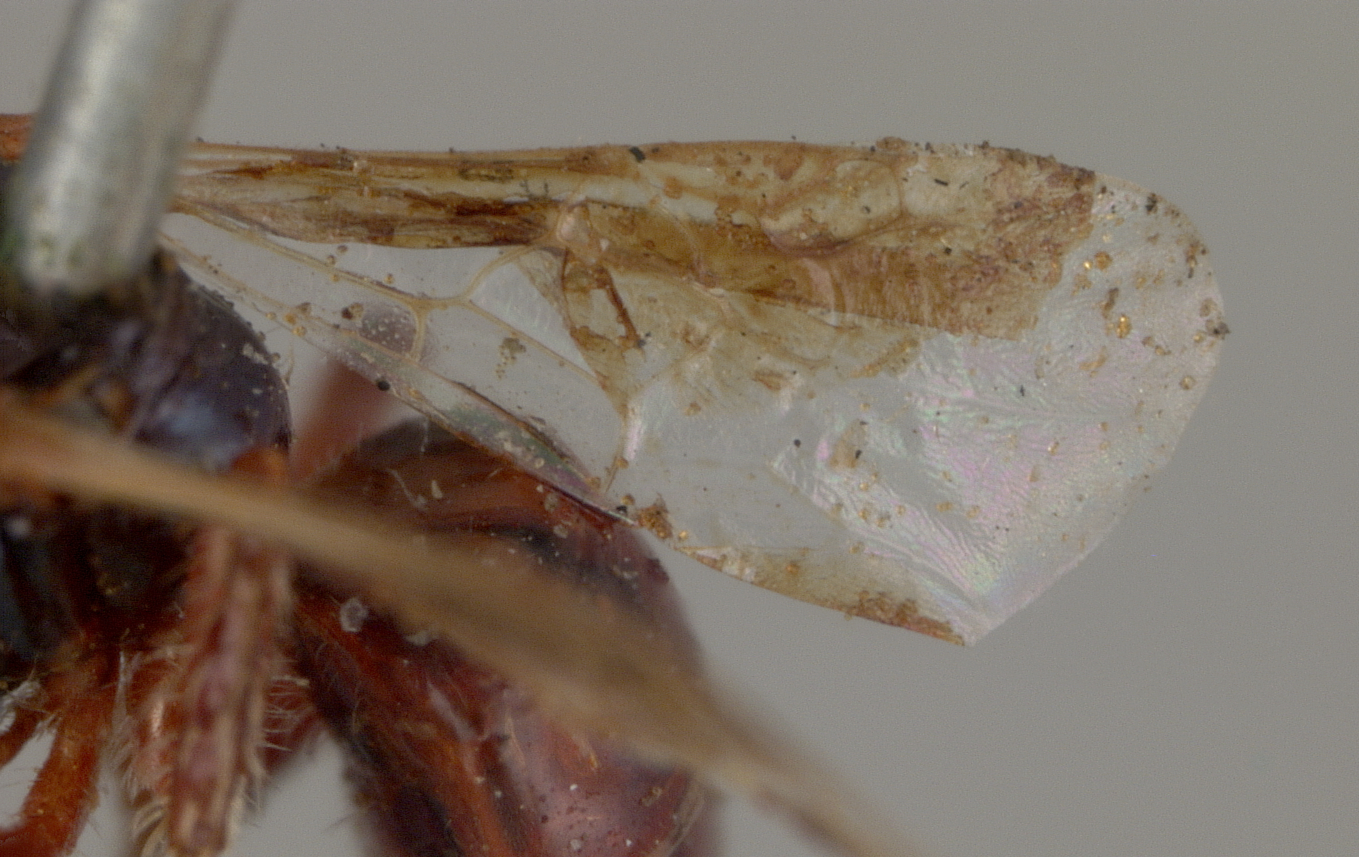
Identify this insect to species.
Perdita koebelei
